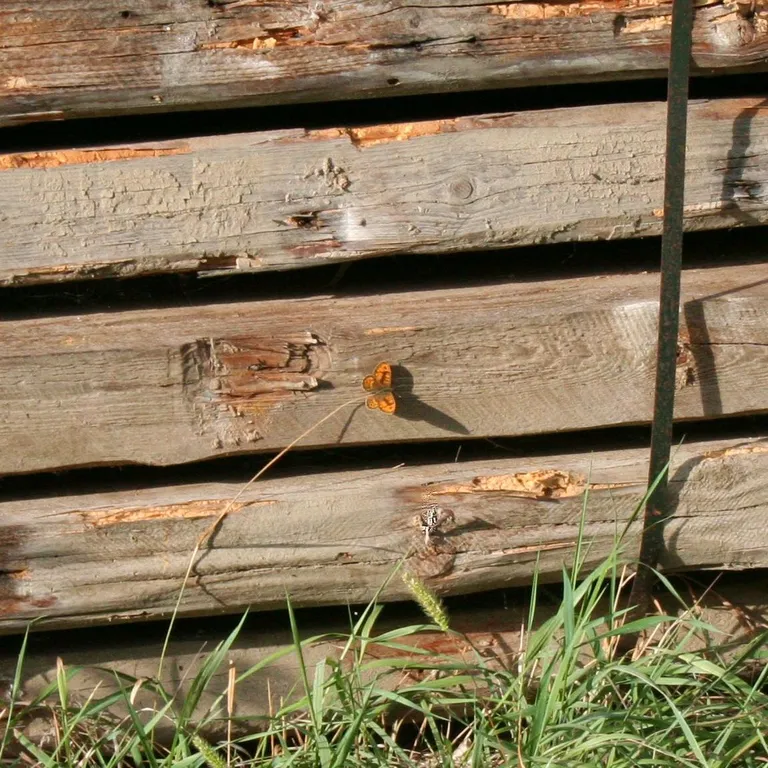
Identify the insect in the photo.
Lasiommata megera (also Pararge megera)
